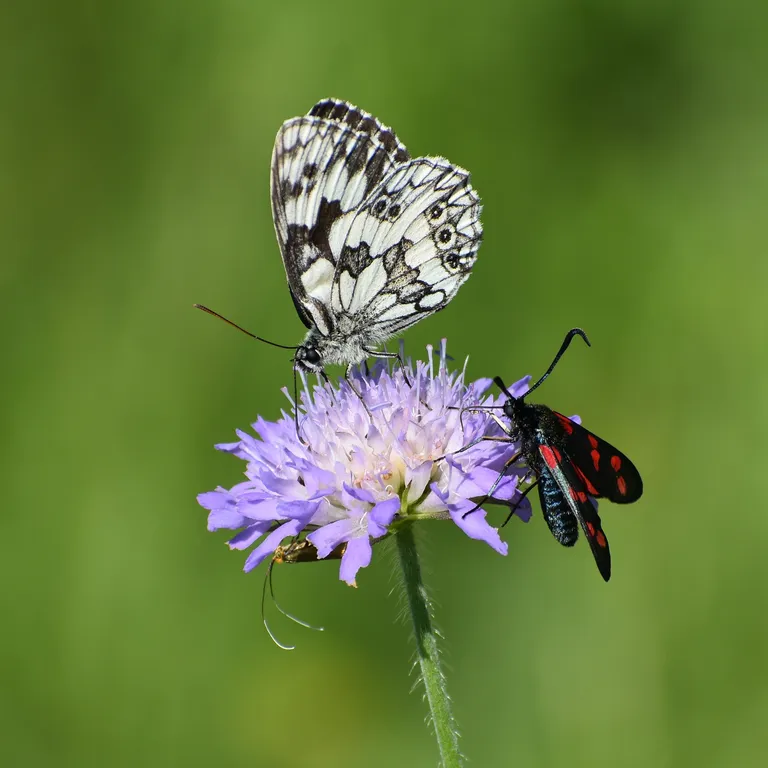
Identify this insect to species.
Melanargia galathea
